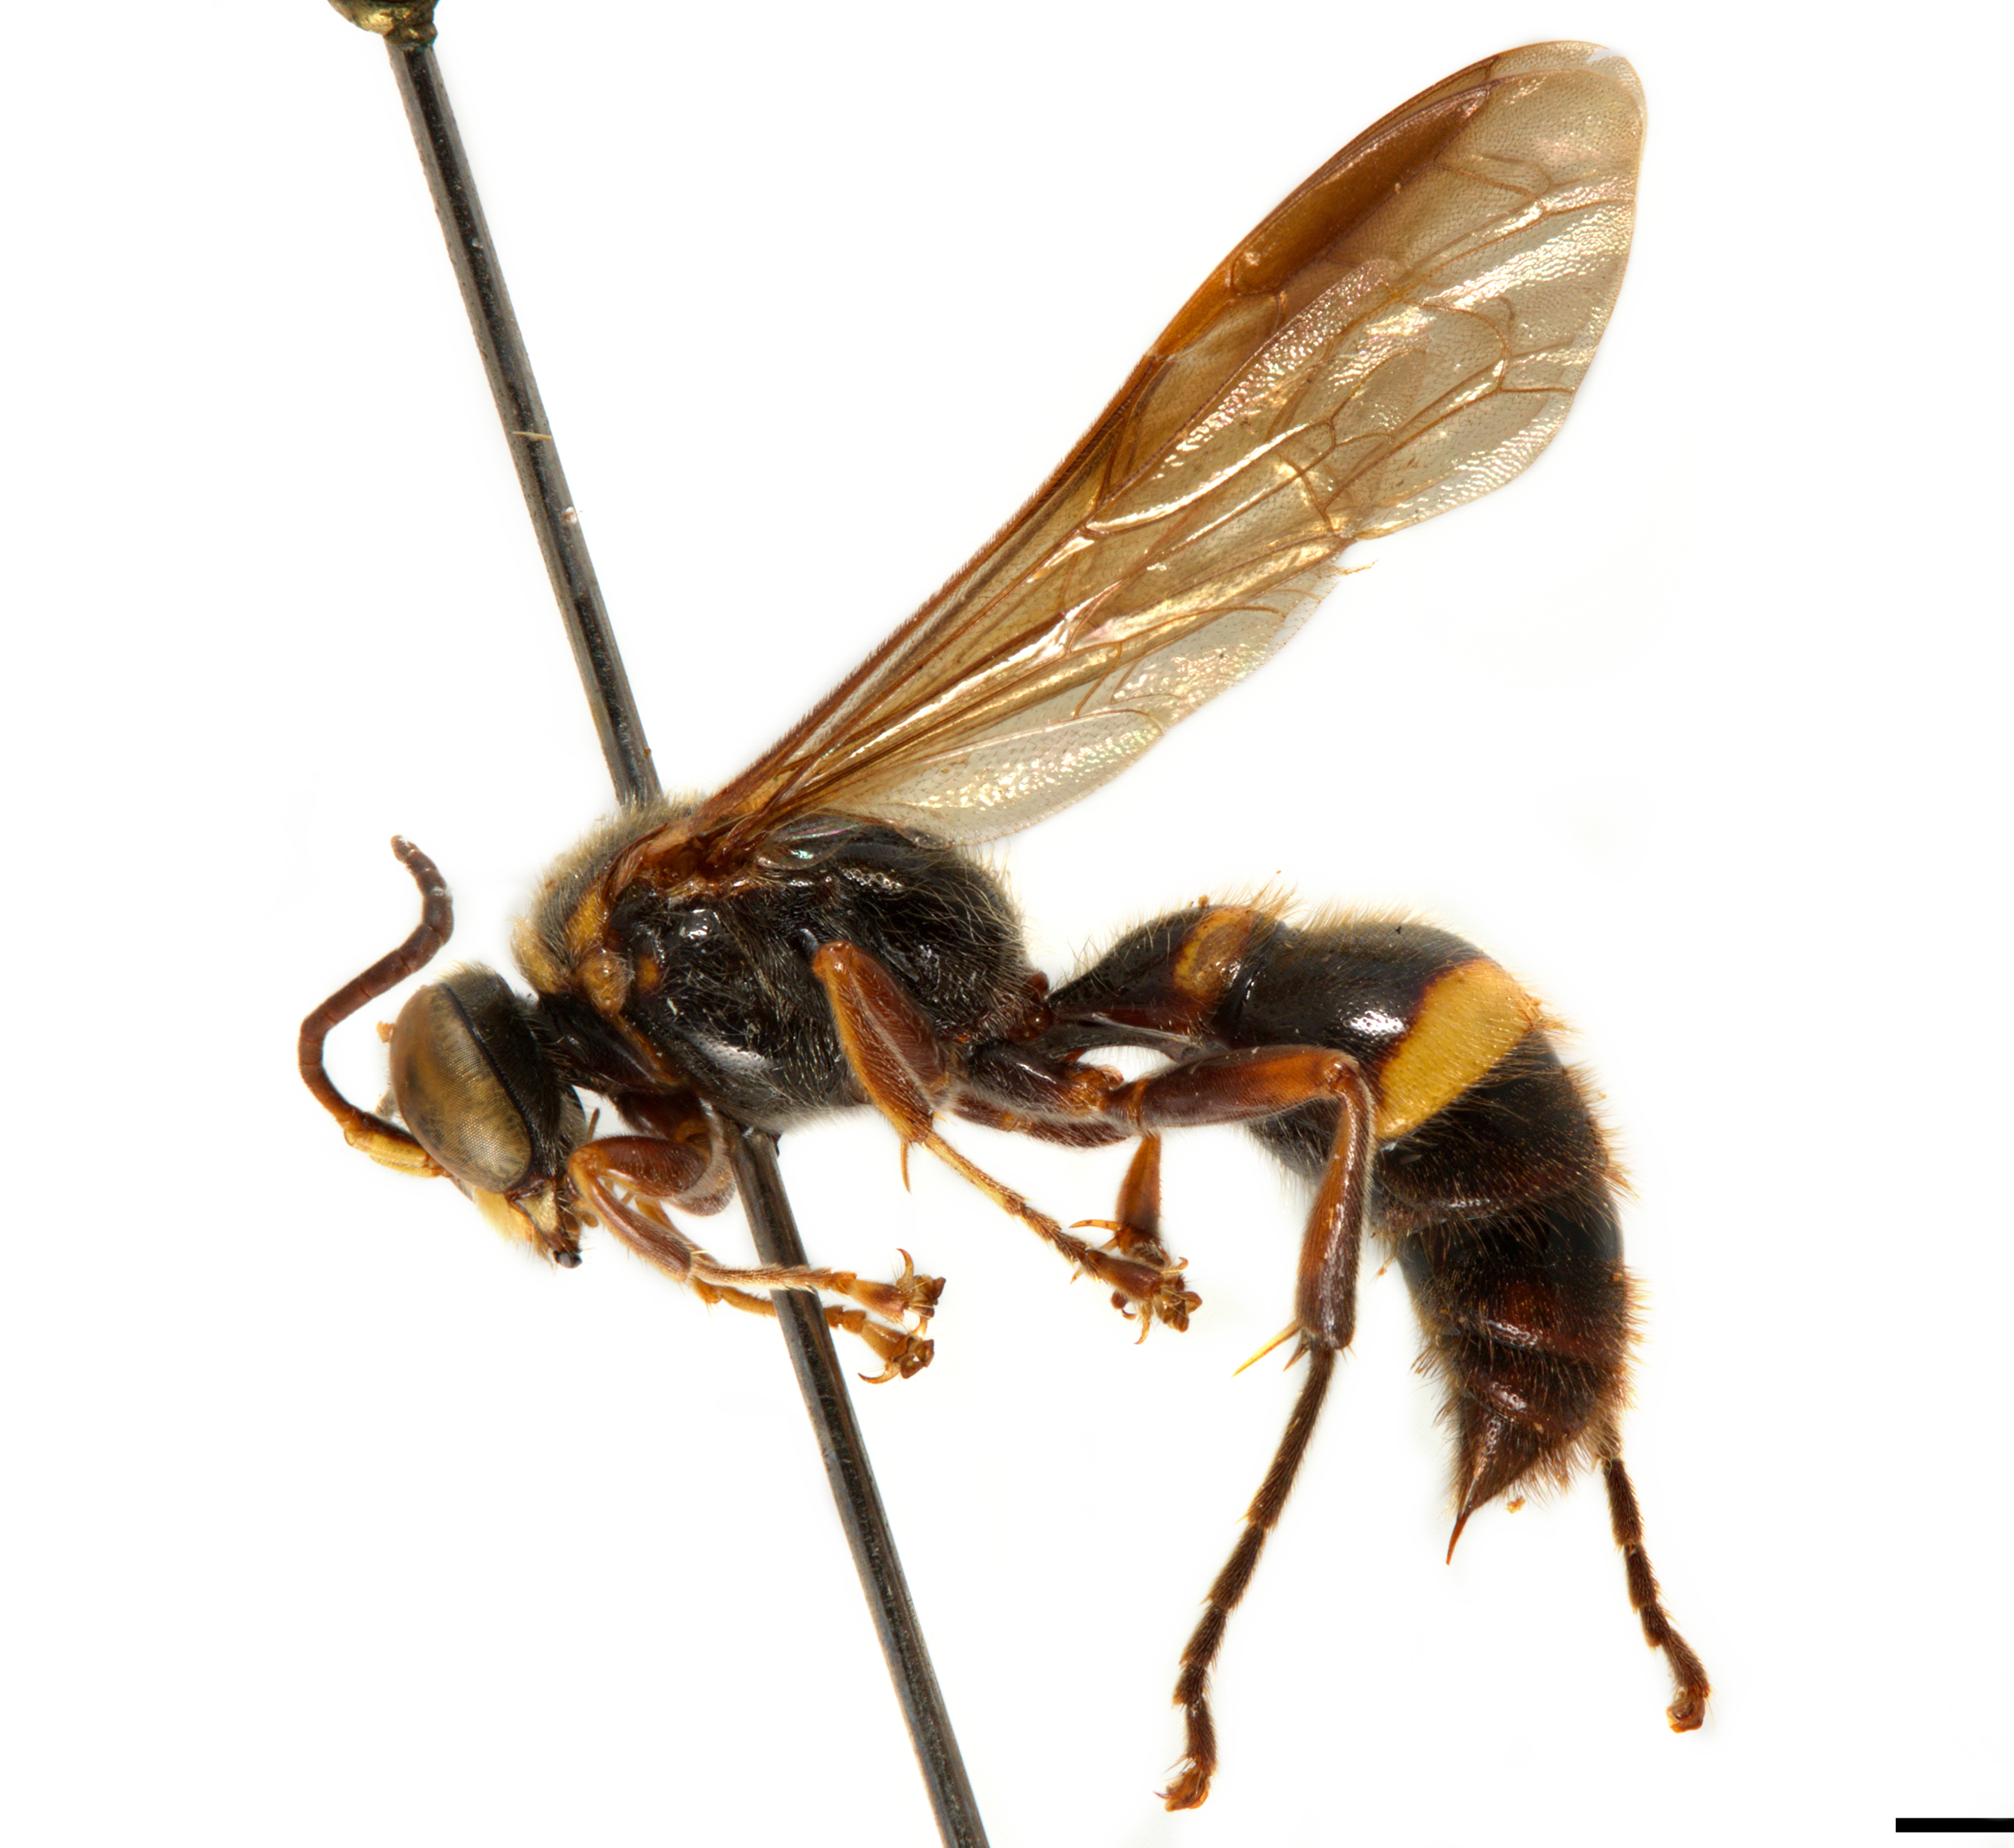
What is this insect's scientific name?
Eogorytes fulvohirtus
